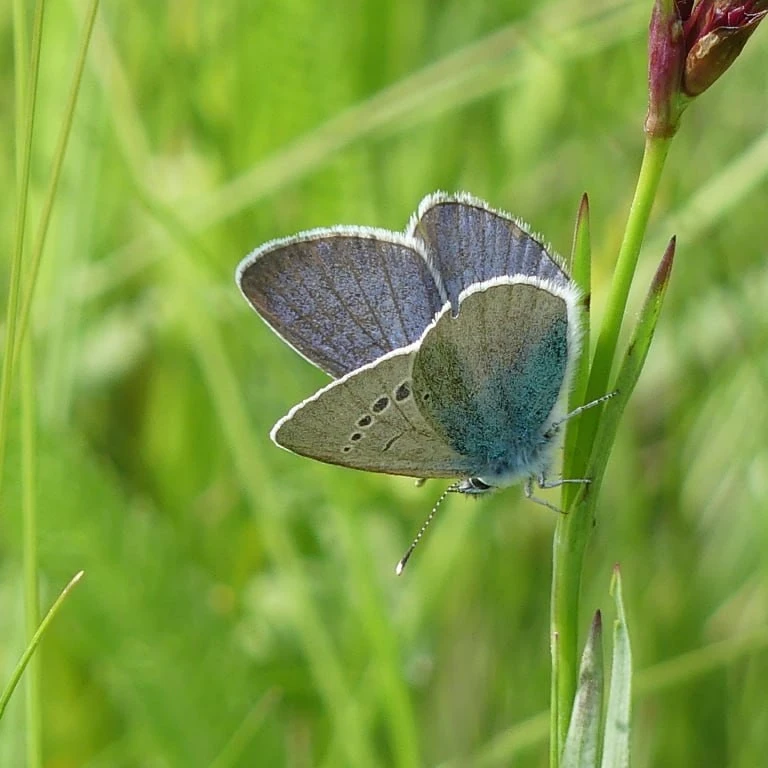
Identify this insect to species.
Glaucopsyche alexis
